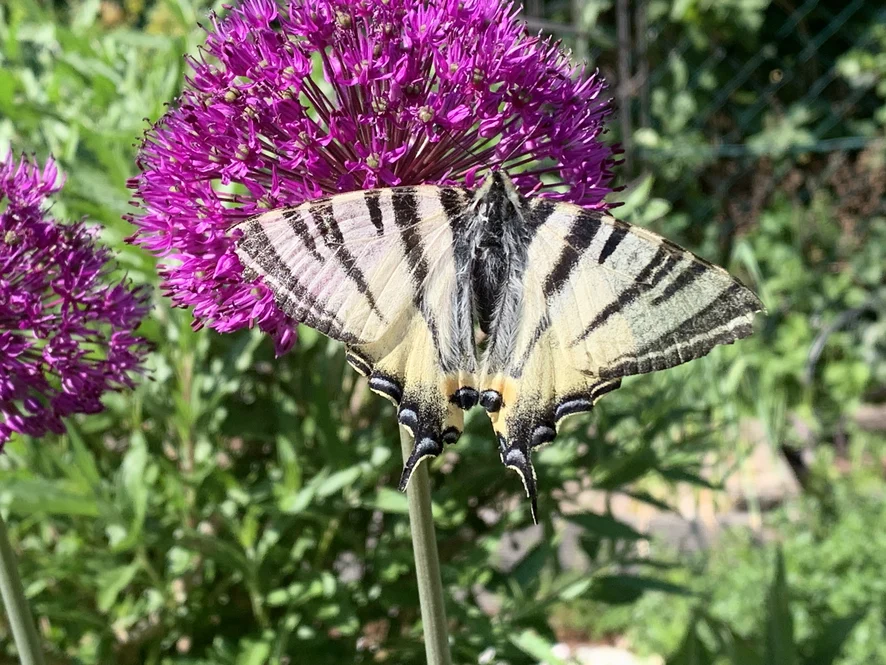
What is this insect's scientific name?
Iphiclides podalirius
